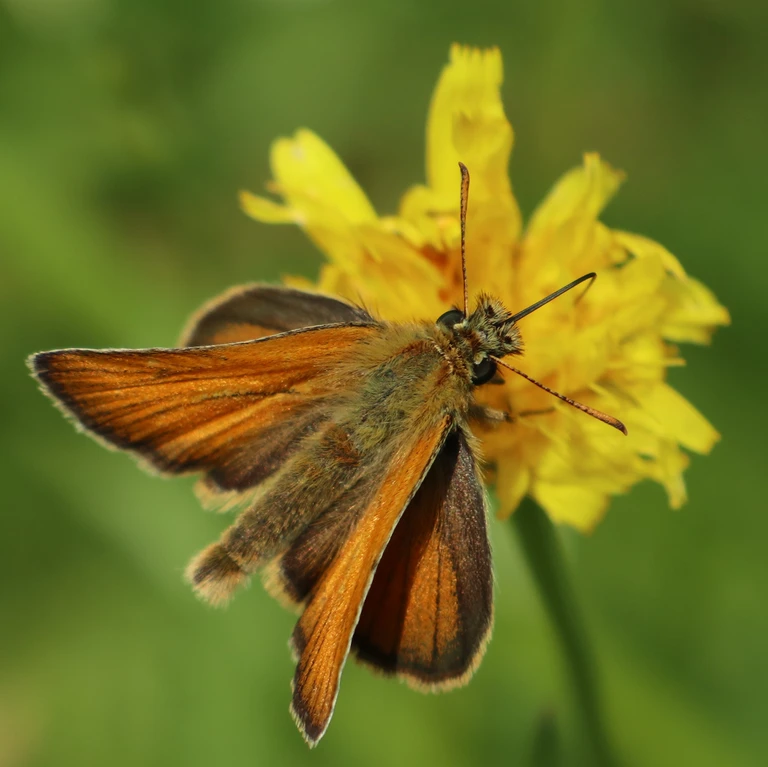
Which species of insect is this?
Thymelicus sylvestris
